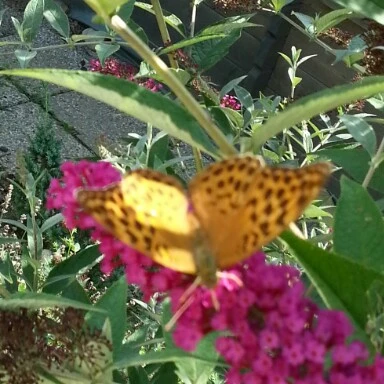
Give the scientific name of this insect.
Argynnis paphia
